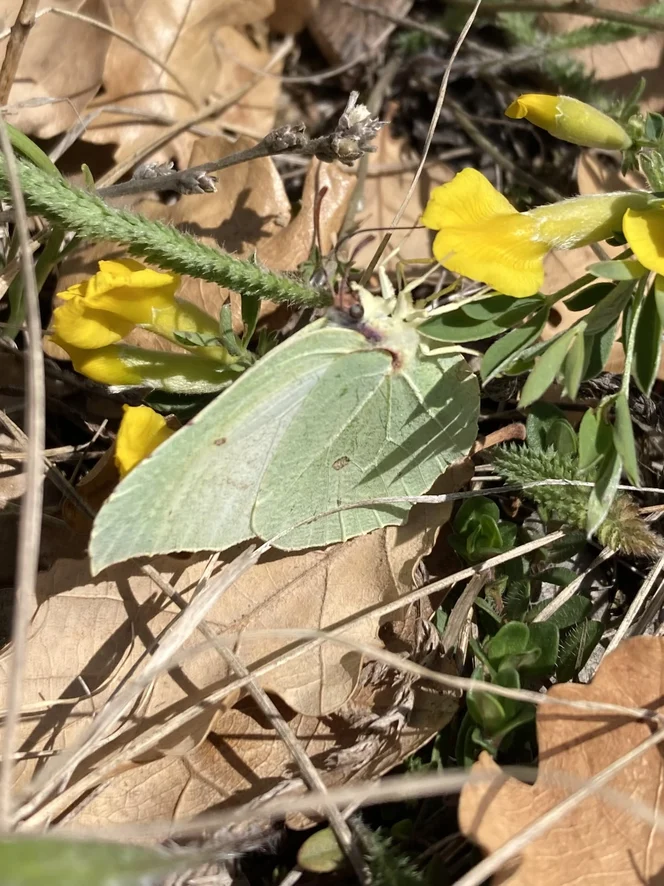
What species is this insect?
Gonepteryx rhamni
